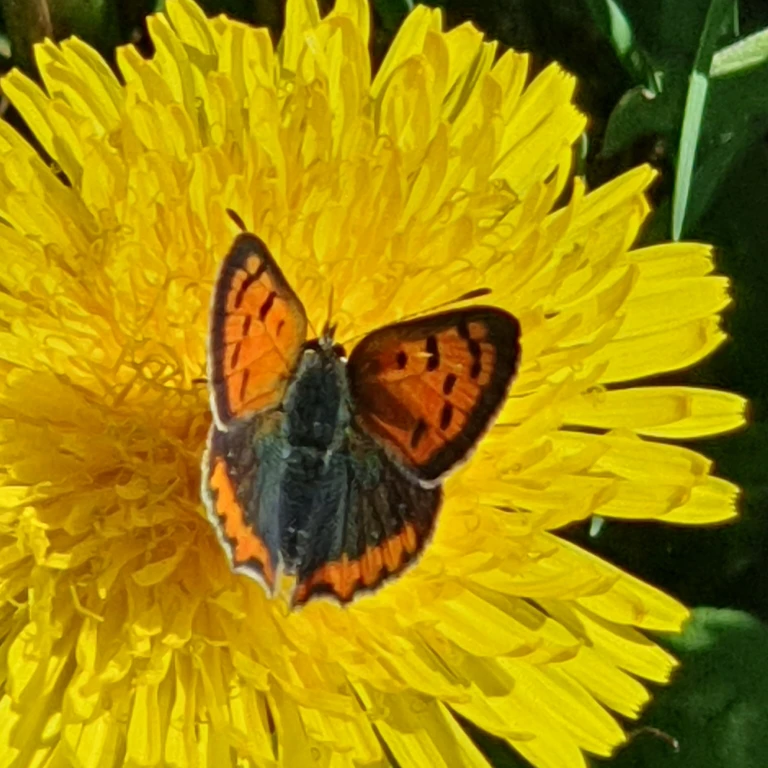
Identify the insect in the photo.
Lycaena phlaeas
